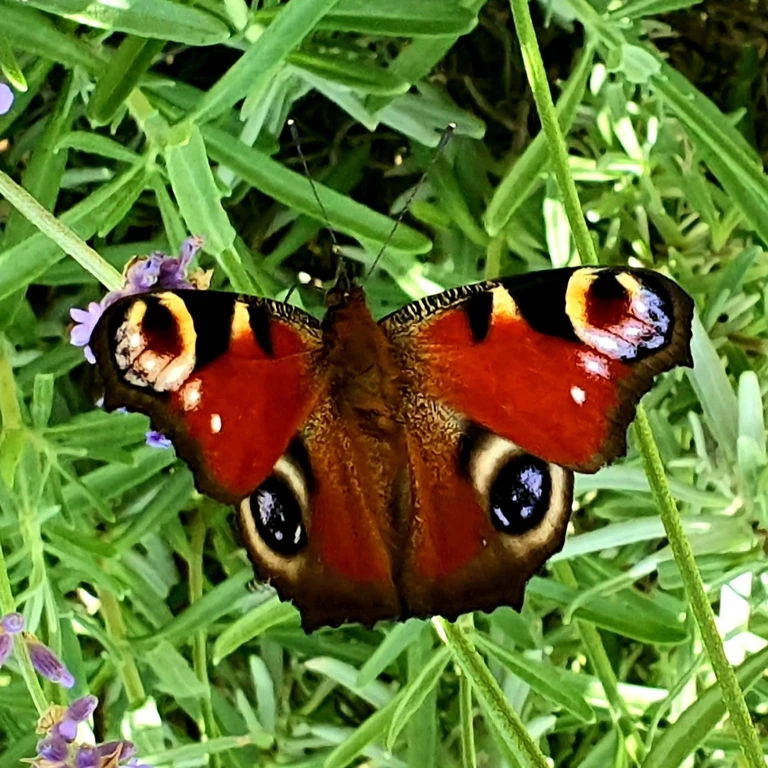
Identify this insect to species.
Aglais io
